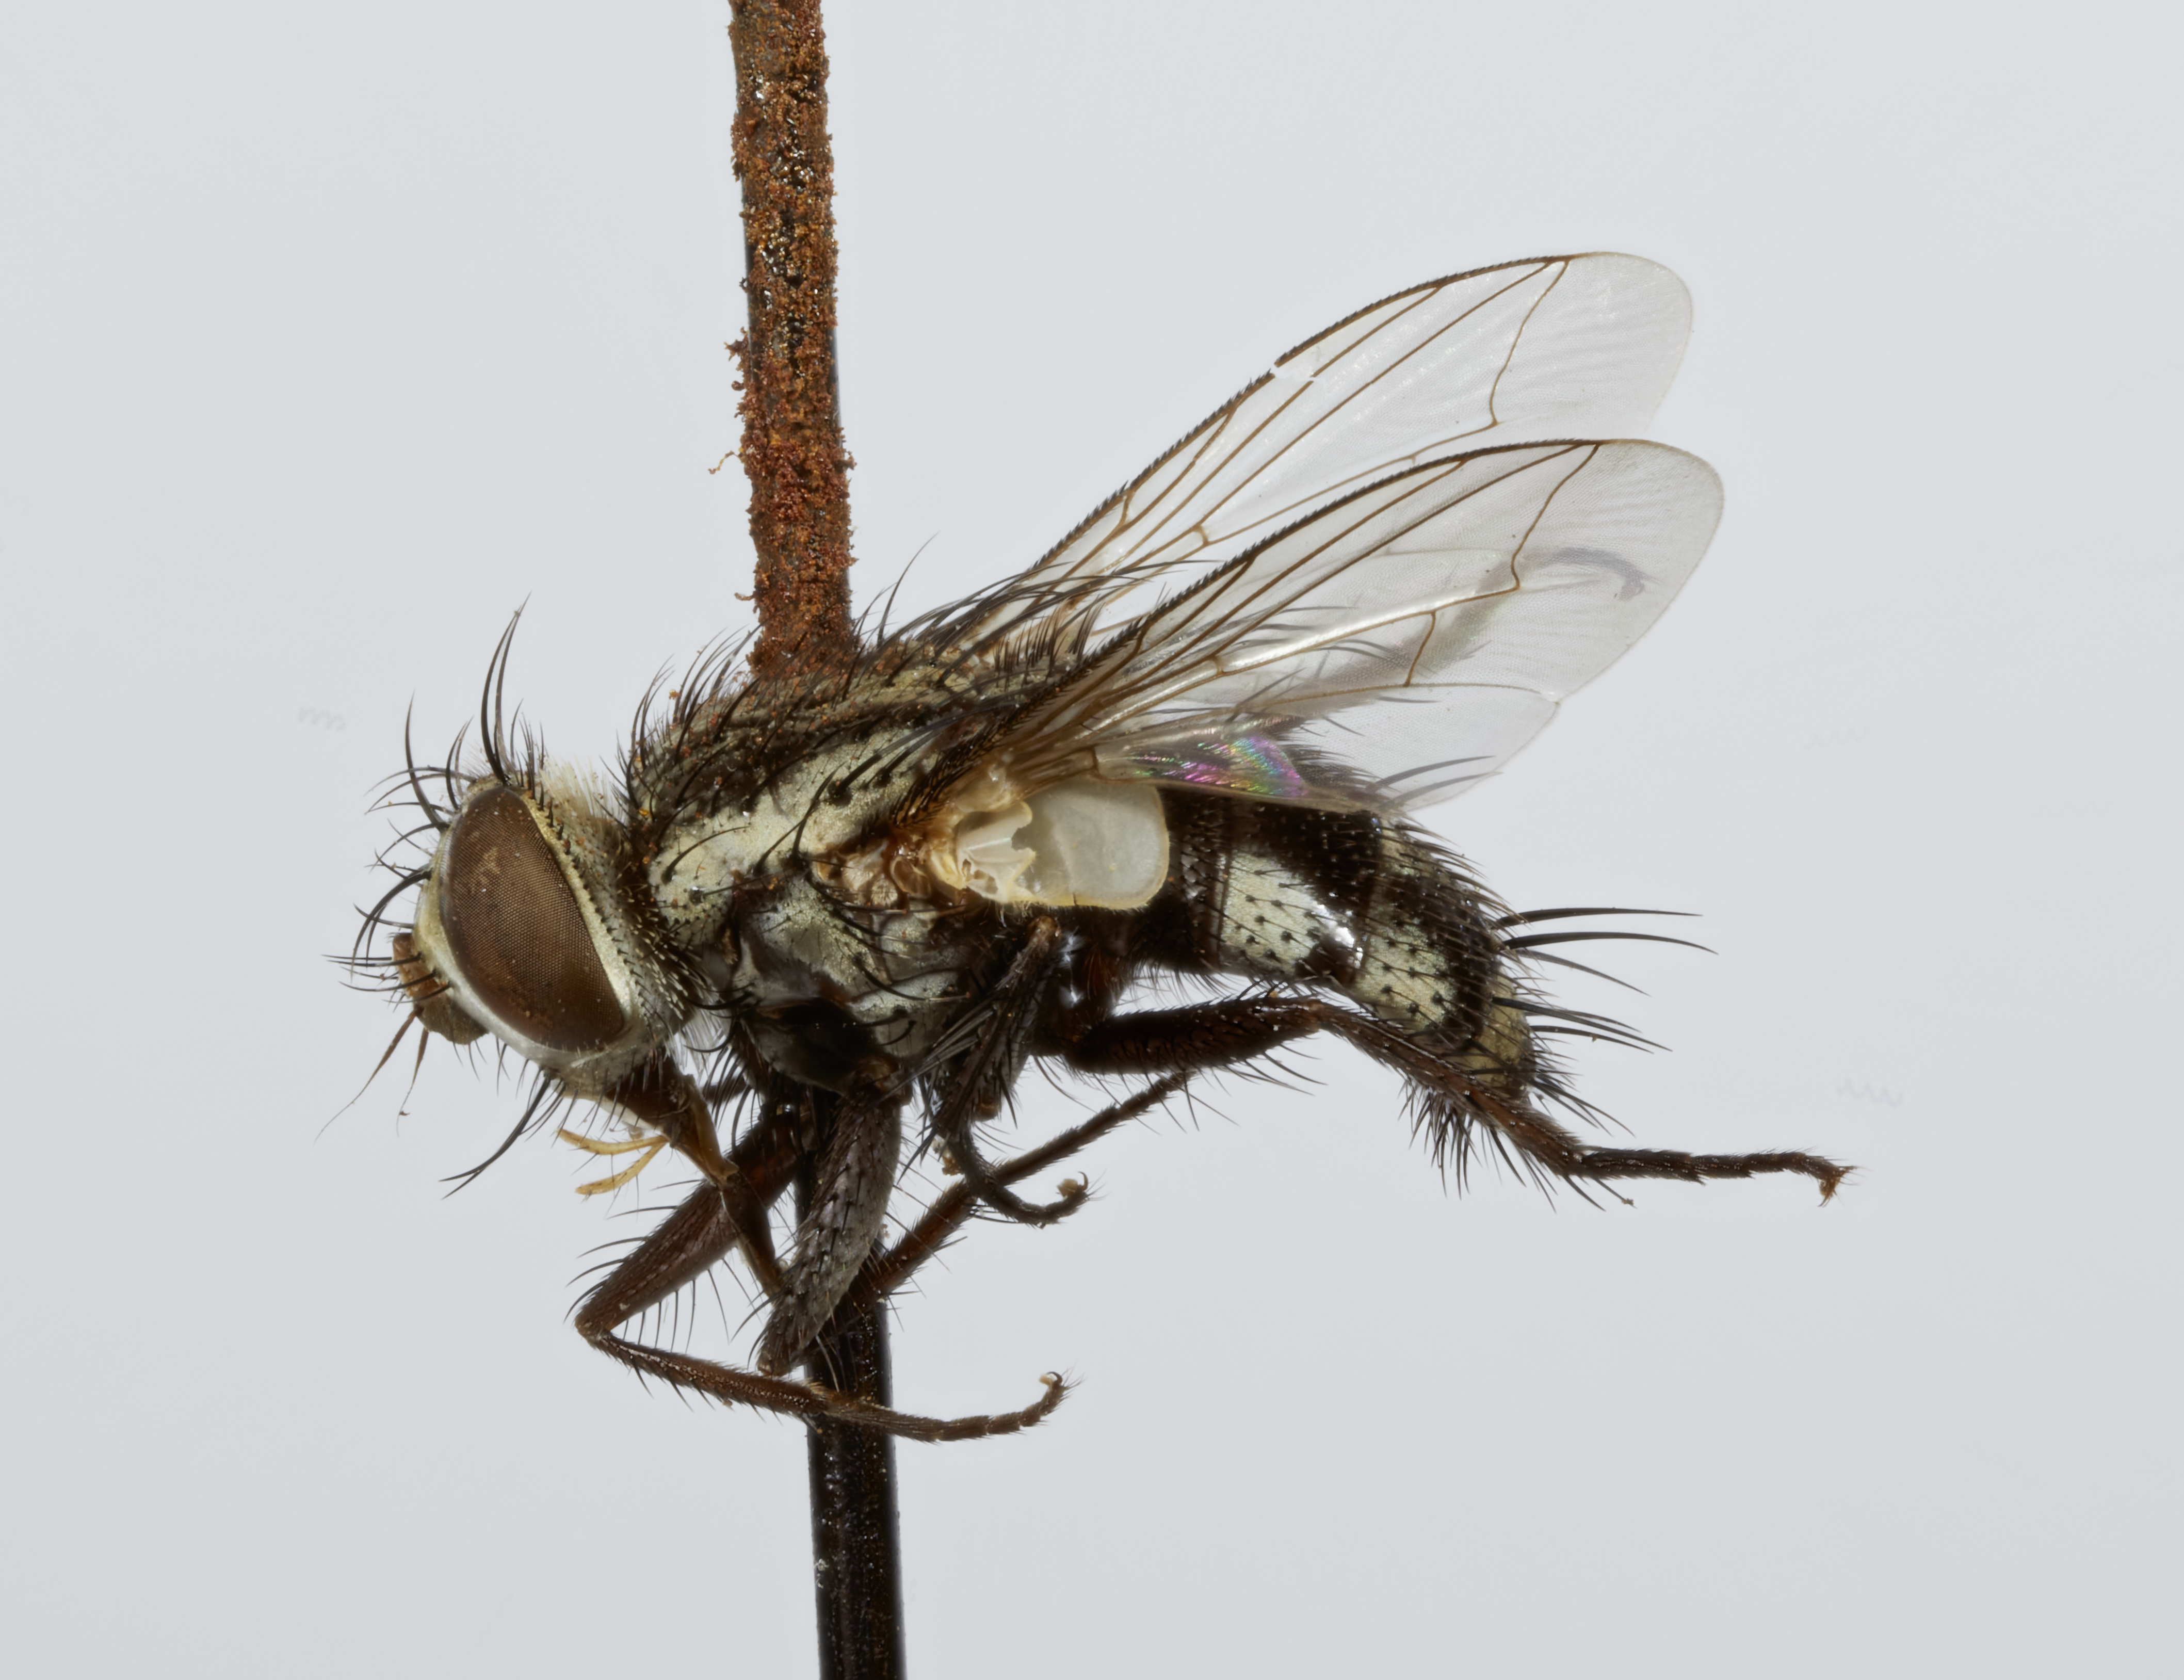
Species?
Plagiotachina orientalis
